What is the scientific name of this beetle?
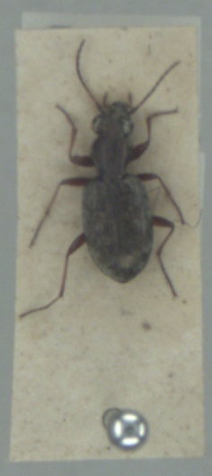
Asaphidion pallipes
